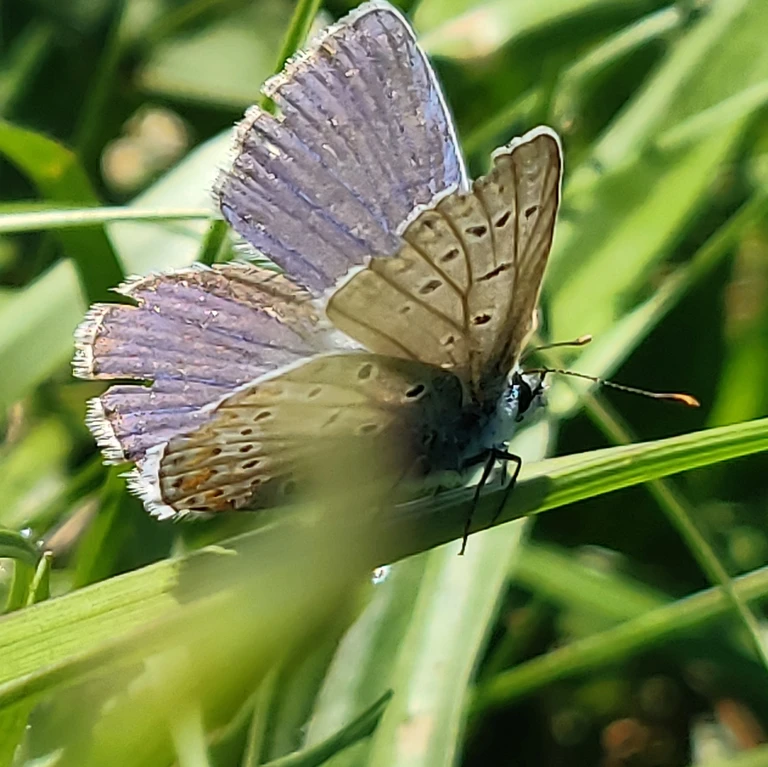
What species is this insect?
Polyommatus icarus
